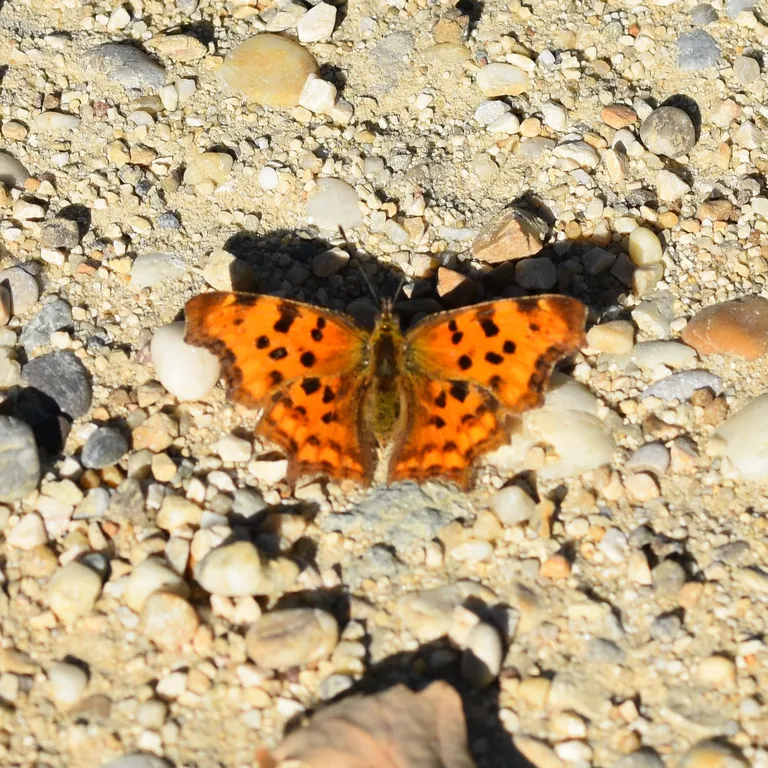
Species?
Polygonia c-album
